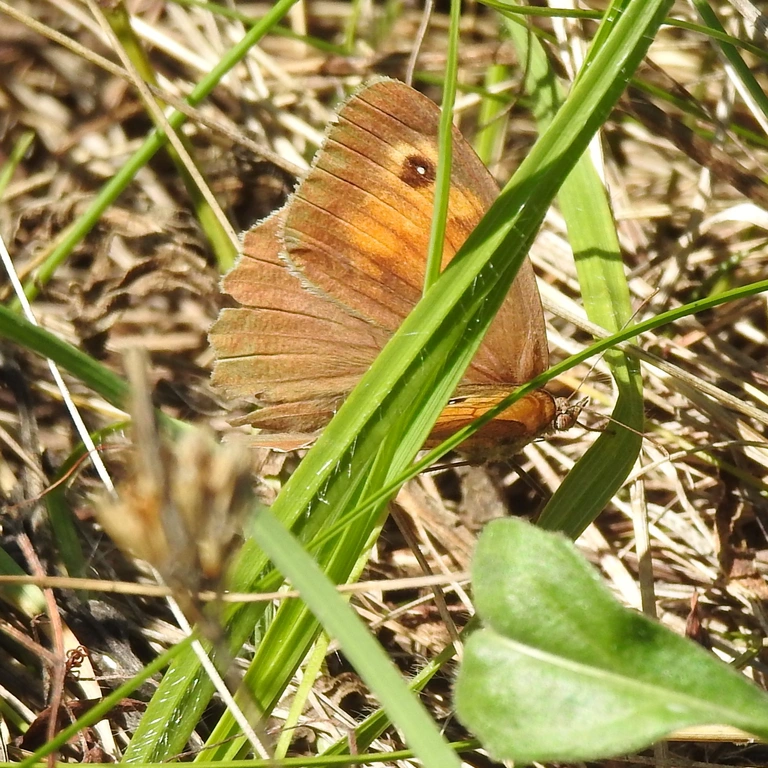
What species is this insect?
Maniola jurtina
